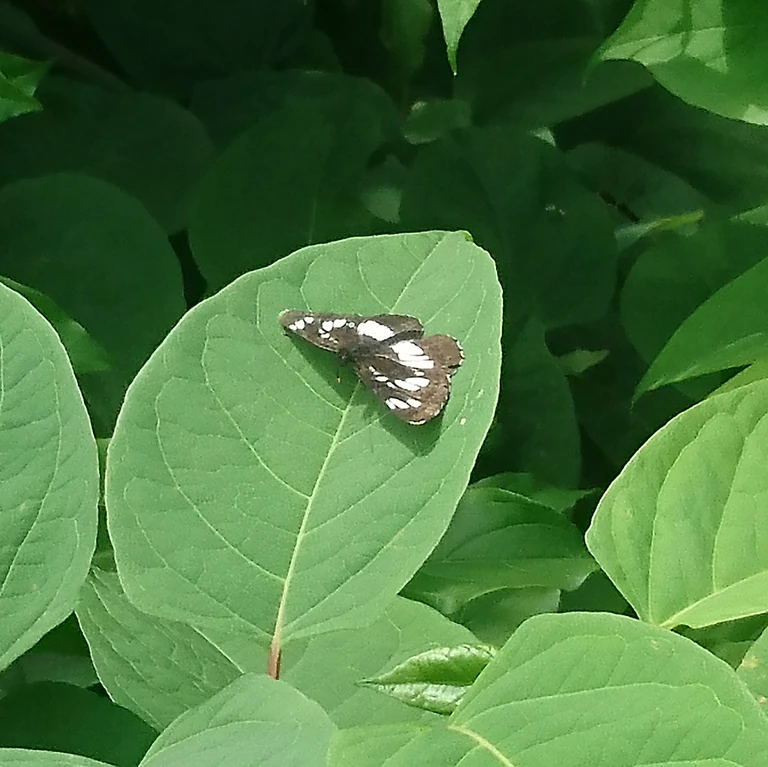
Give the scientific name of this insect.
Neptis rivularis
